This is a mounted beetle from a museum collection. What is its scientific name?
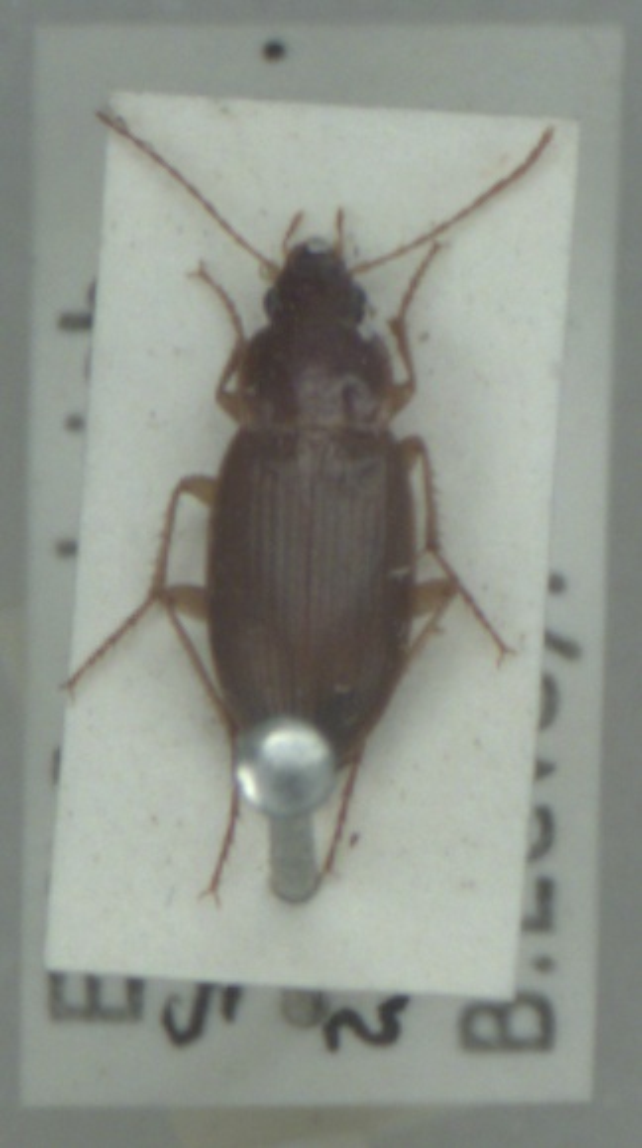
Calathus mollis
